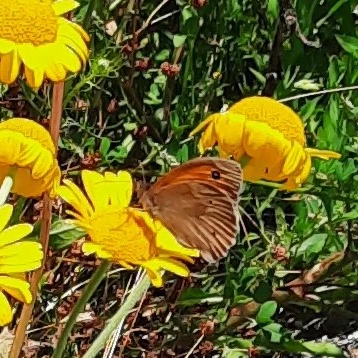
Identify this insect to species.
Maniola jurtina
